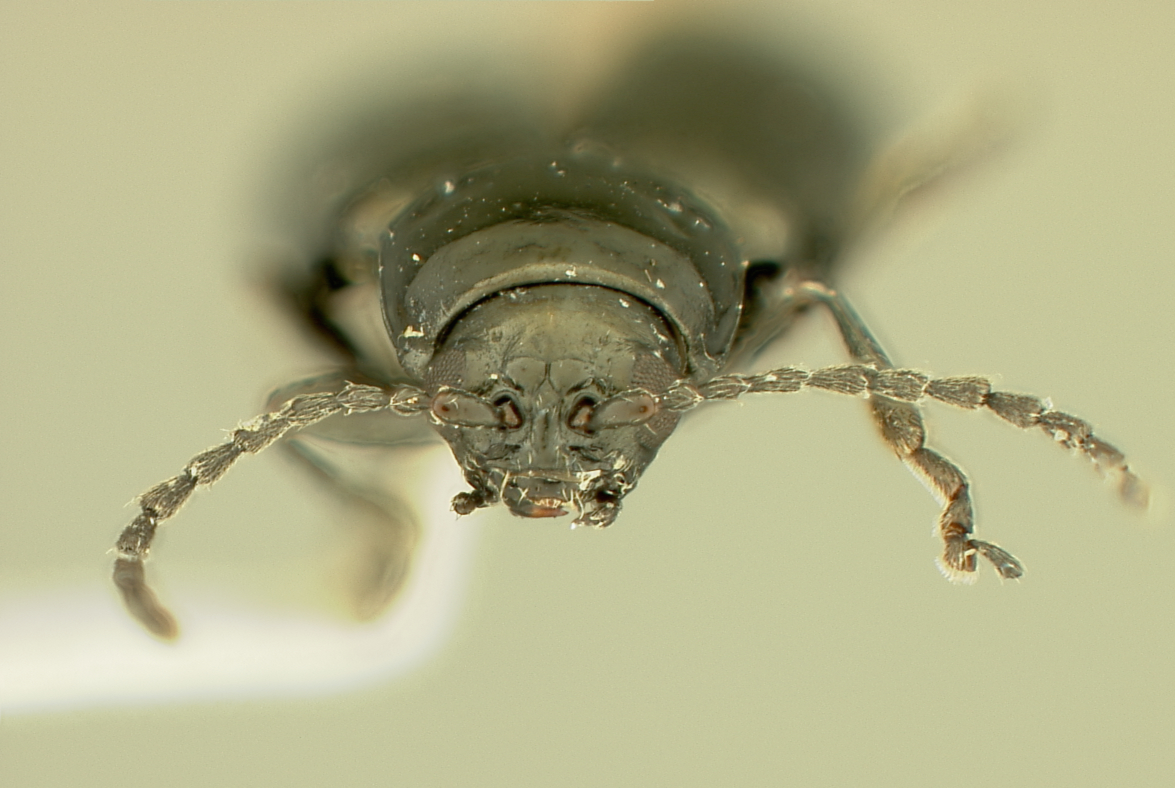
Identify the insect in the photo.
Haltica oregonensis (also Altica oregonensis)
